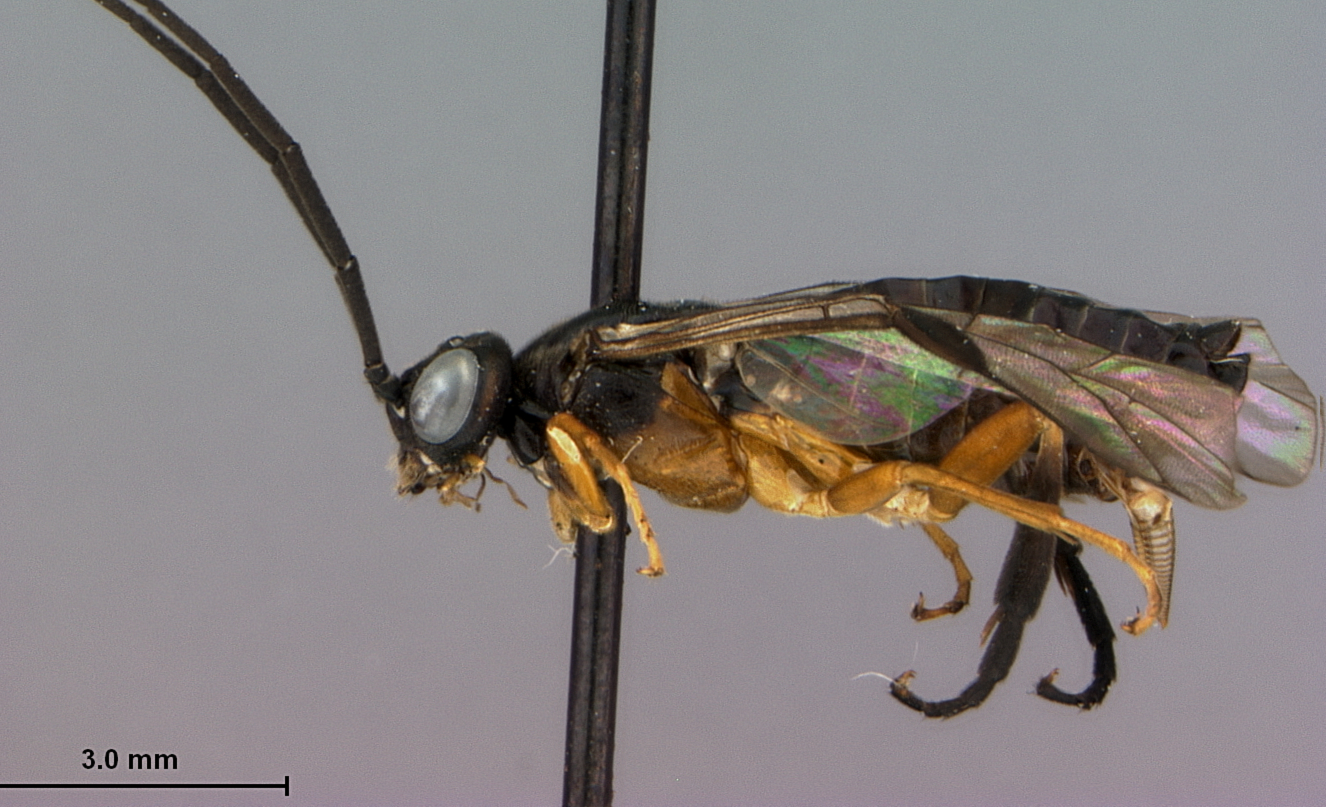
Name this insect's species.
Nematus teritius
